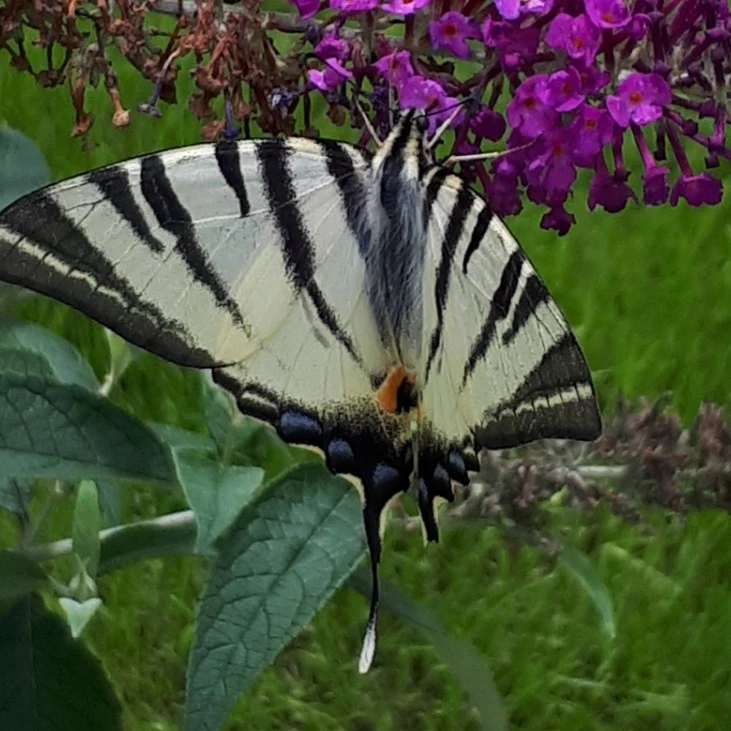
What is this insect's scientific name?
Iphiclides podalirius
